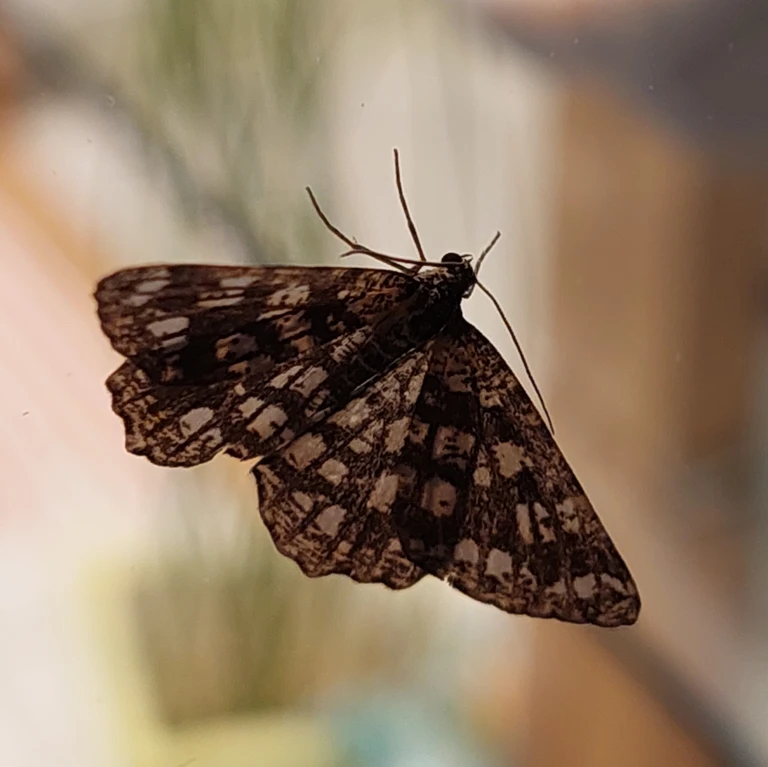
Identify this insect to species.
Chiasmia clathrata
